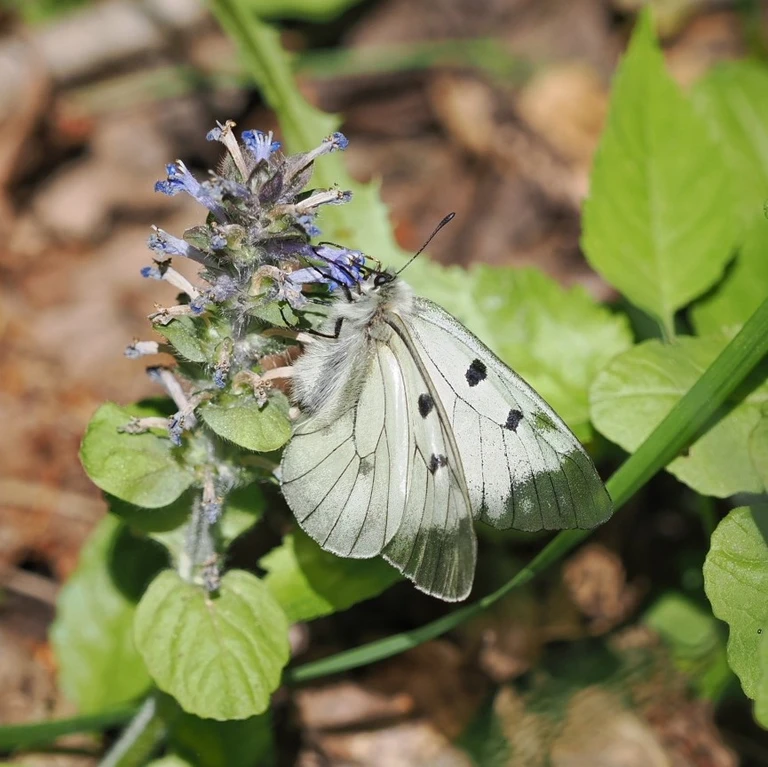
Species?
Parnassius mnemosyne
